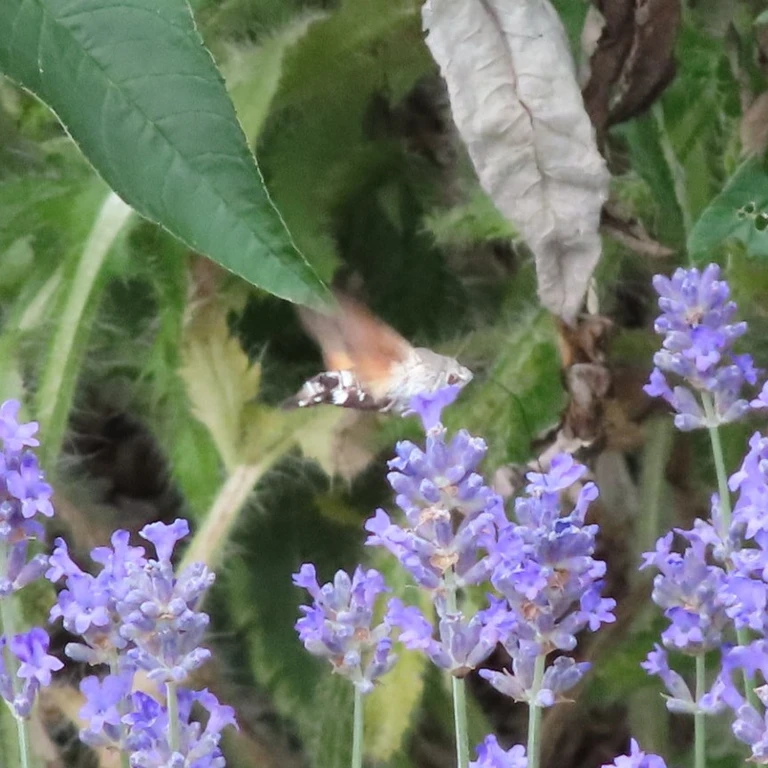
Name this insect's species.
Macroglossum stellatarum
